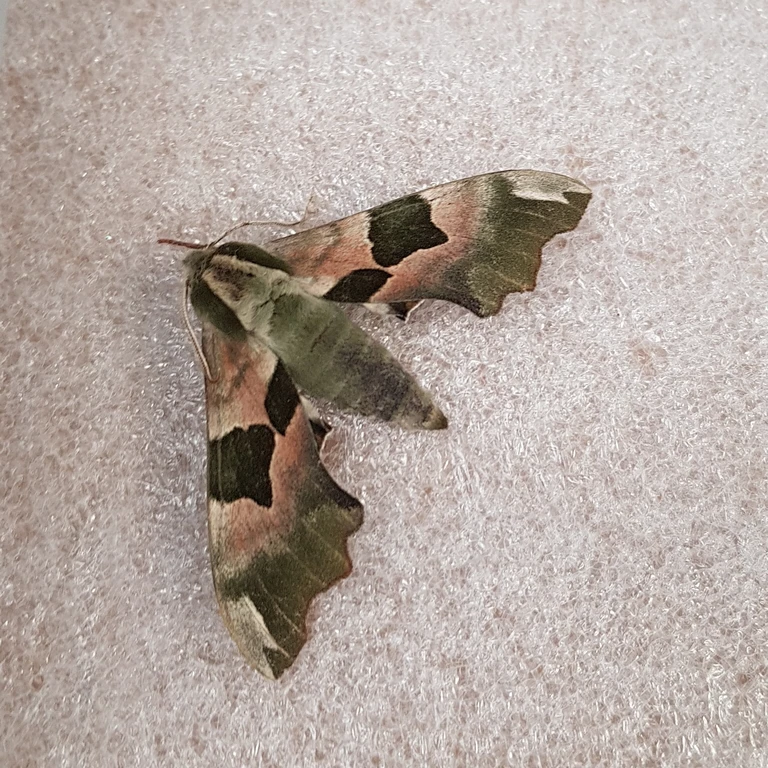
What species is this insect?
Mimas tiliae
